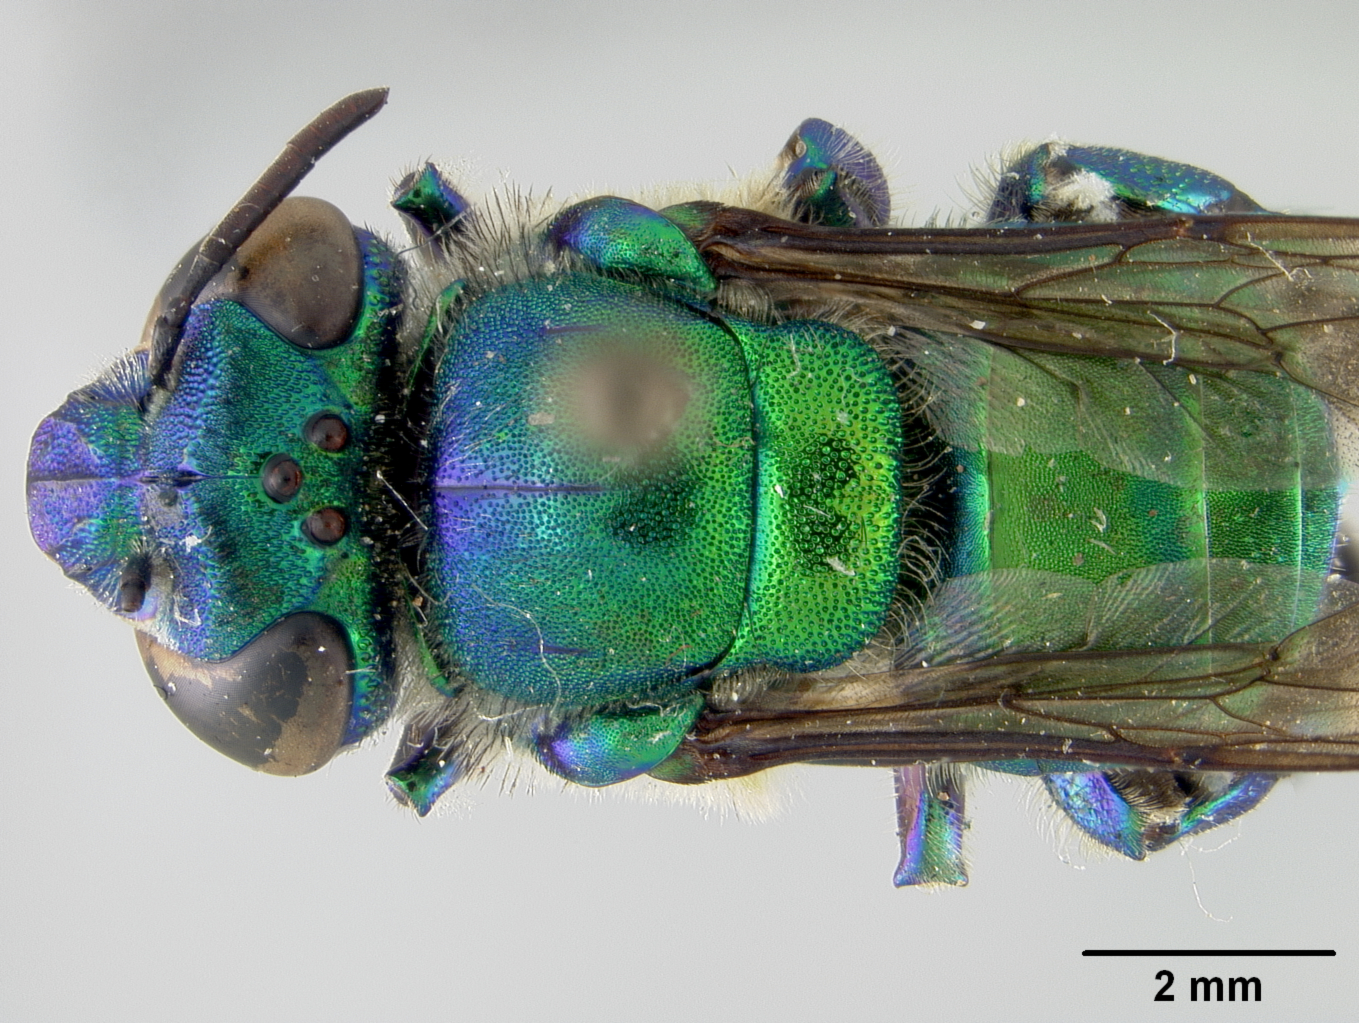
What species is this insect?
Euglossa despecta
